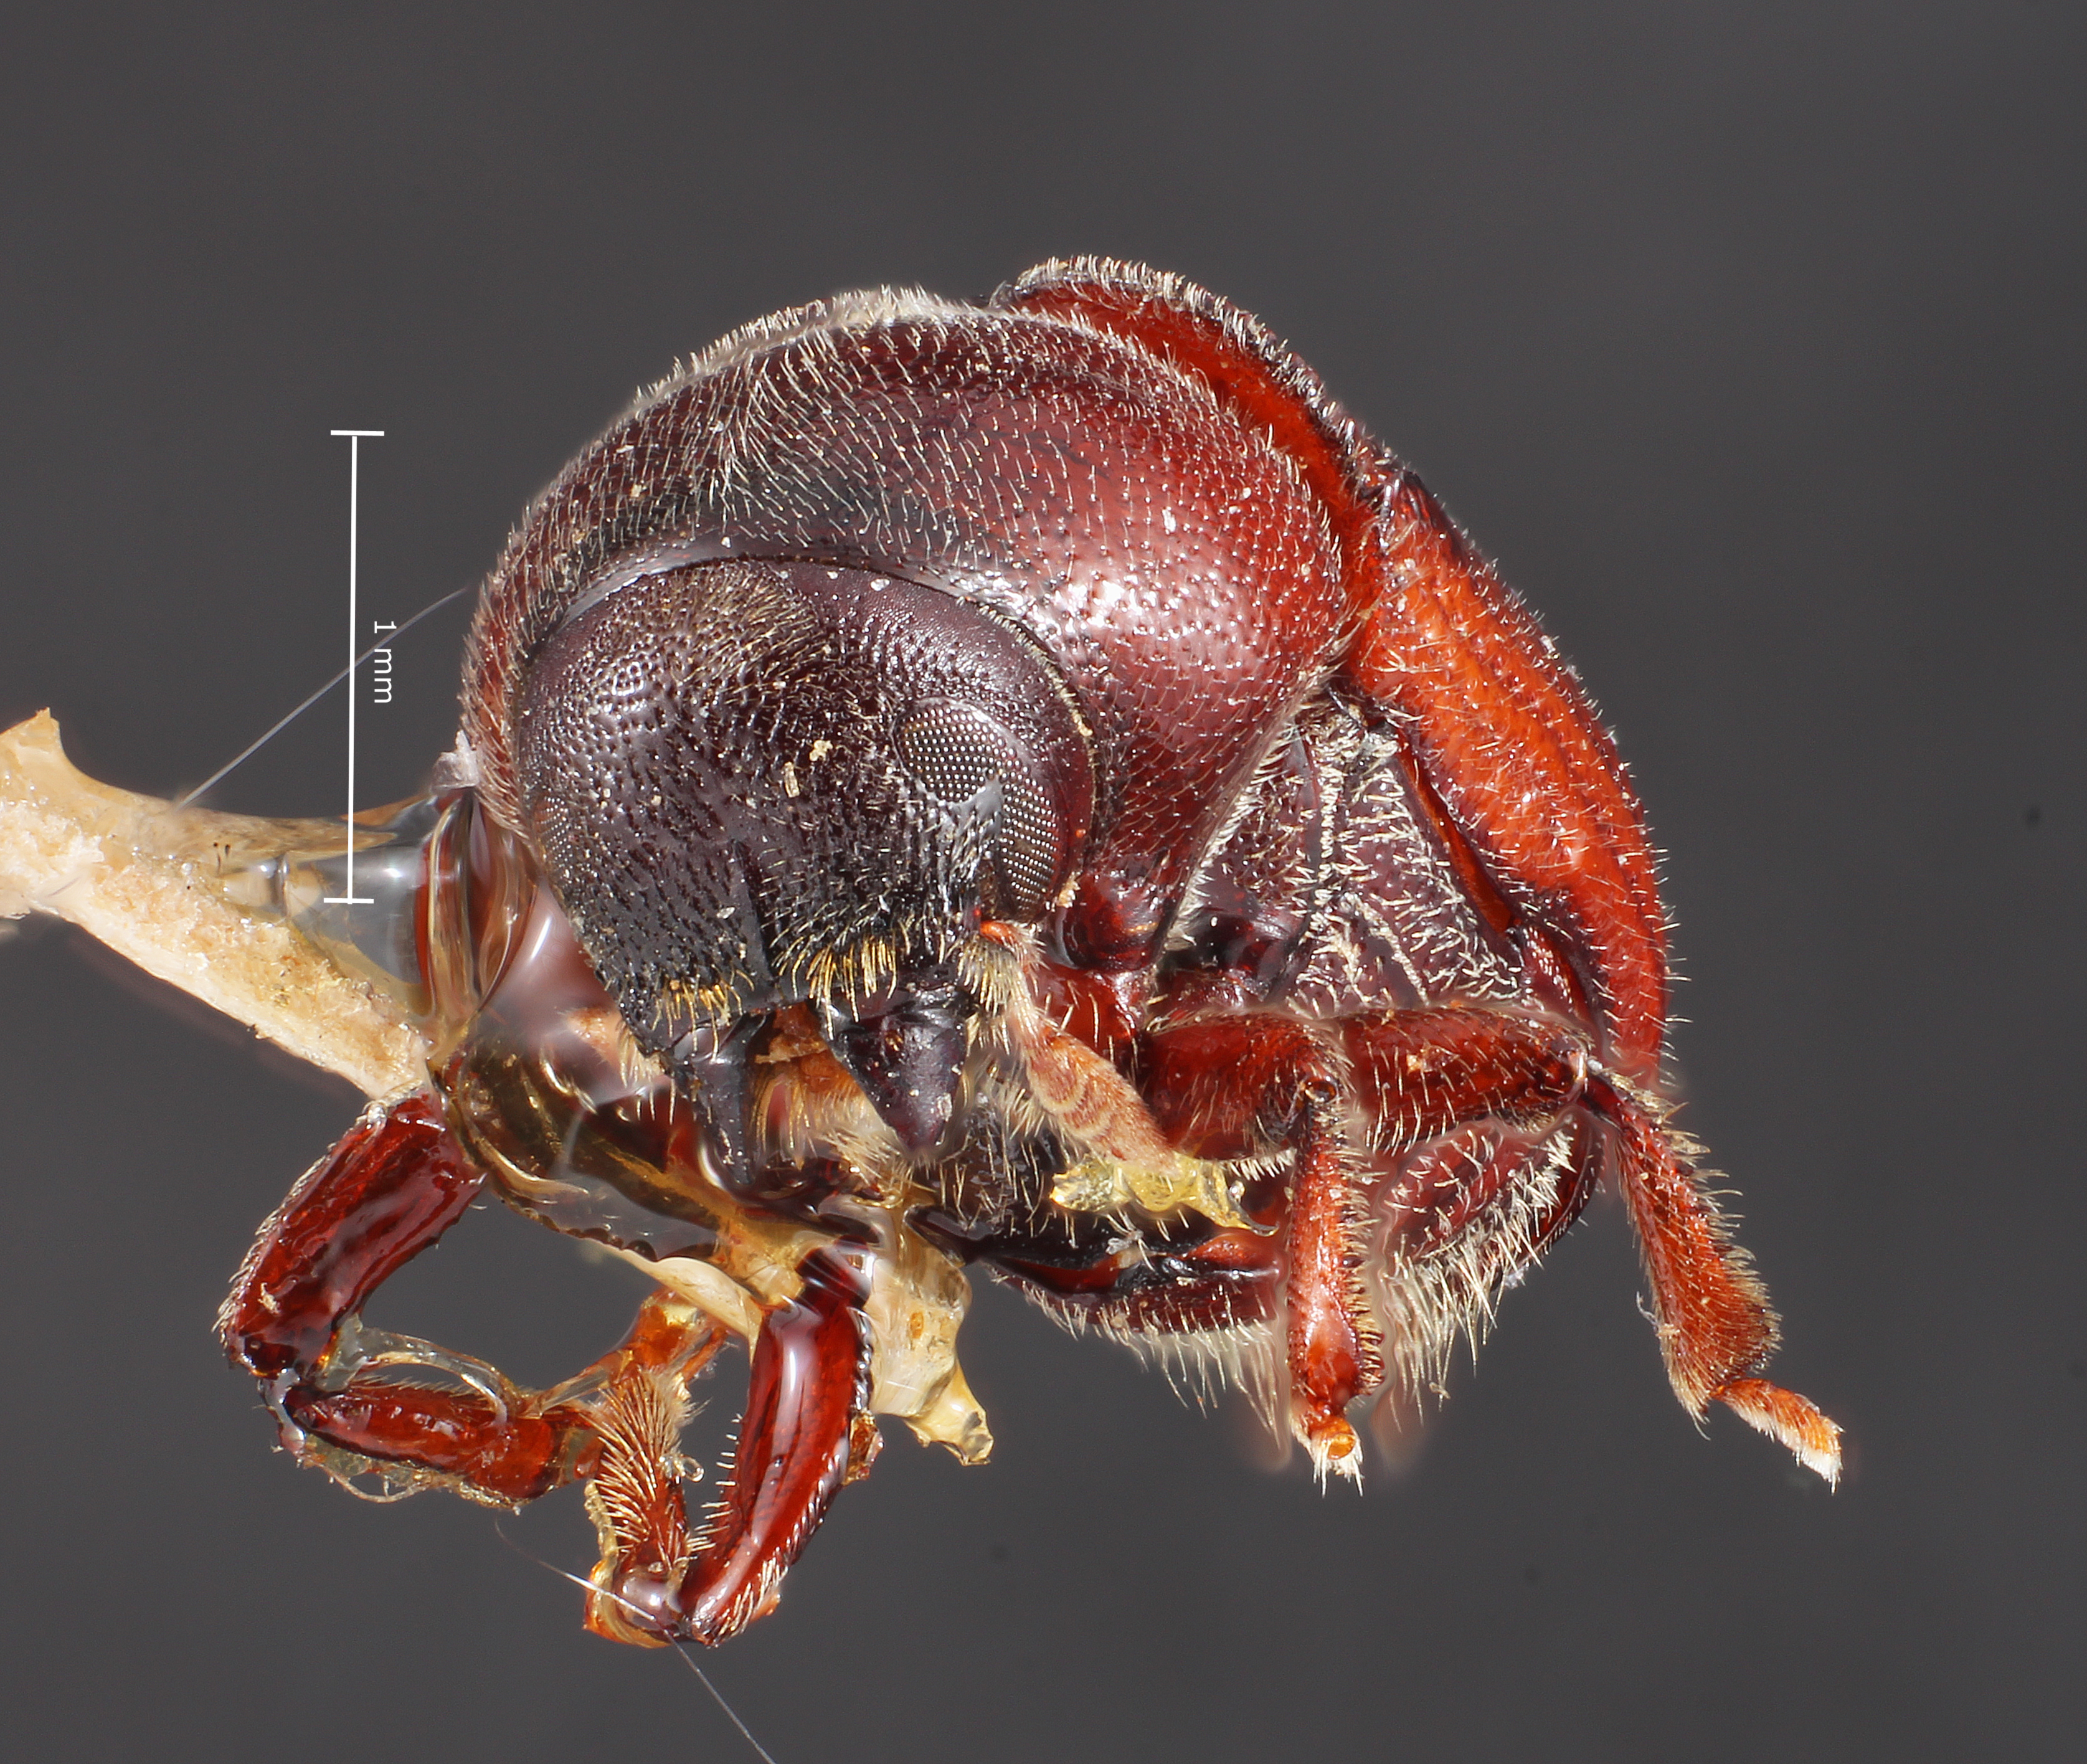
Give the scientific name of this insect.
Phloeosinus sequoiae
